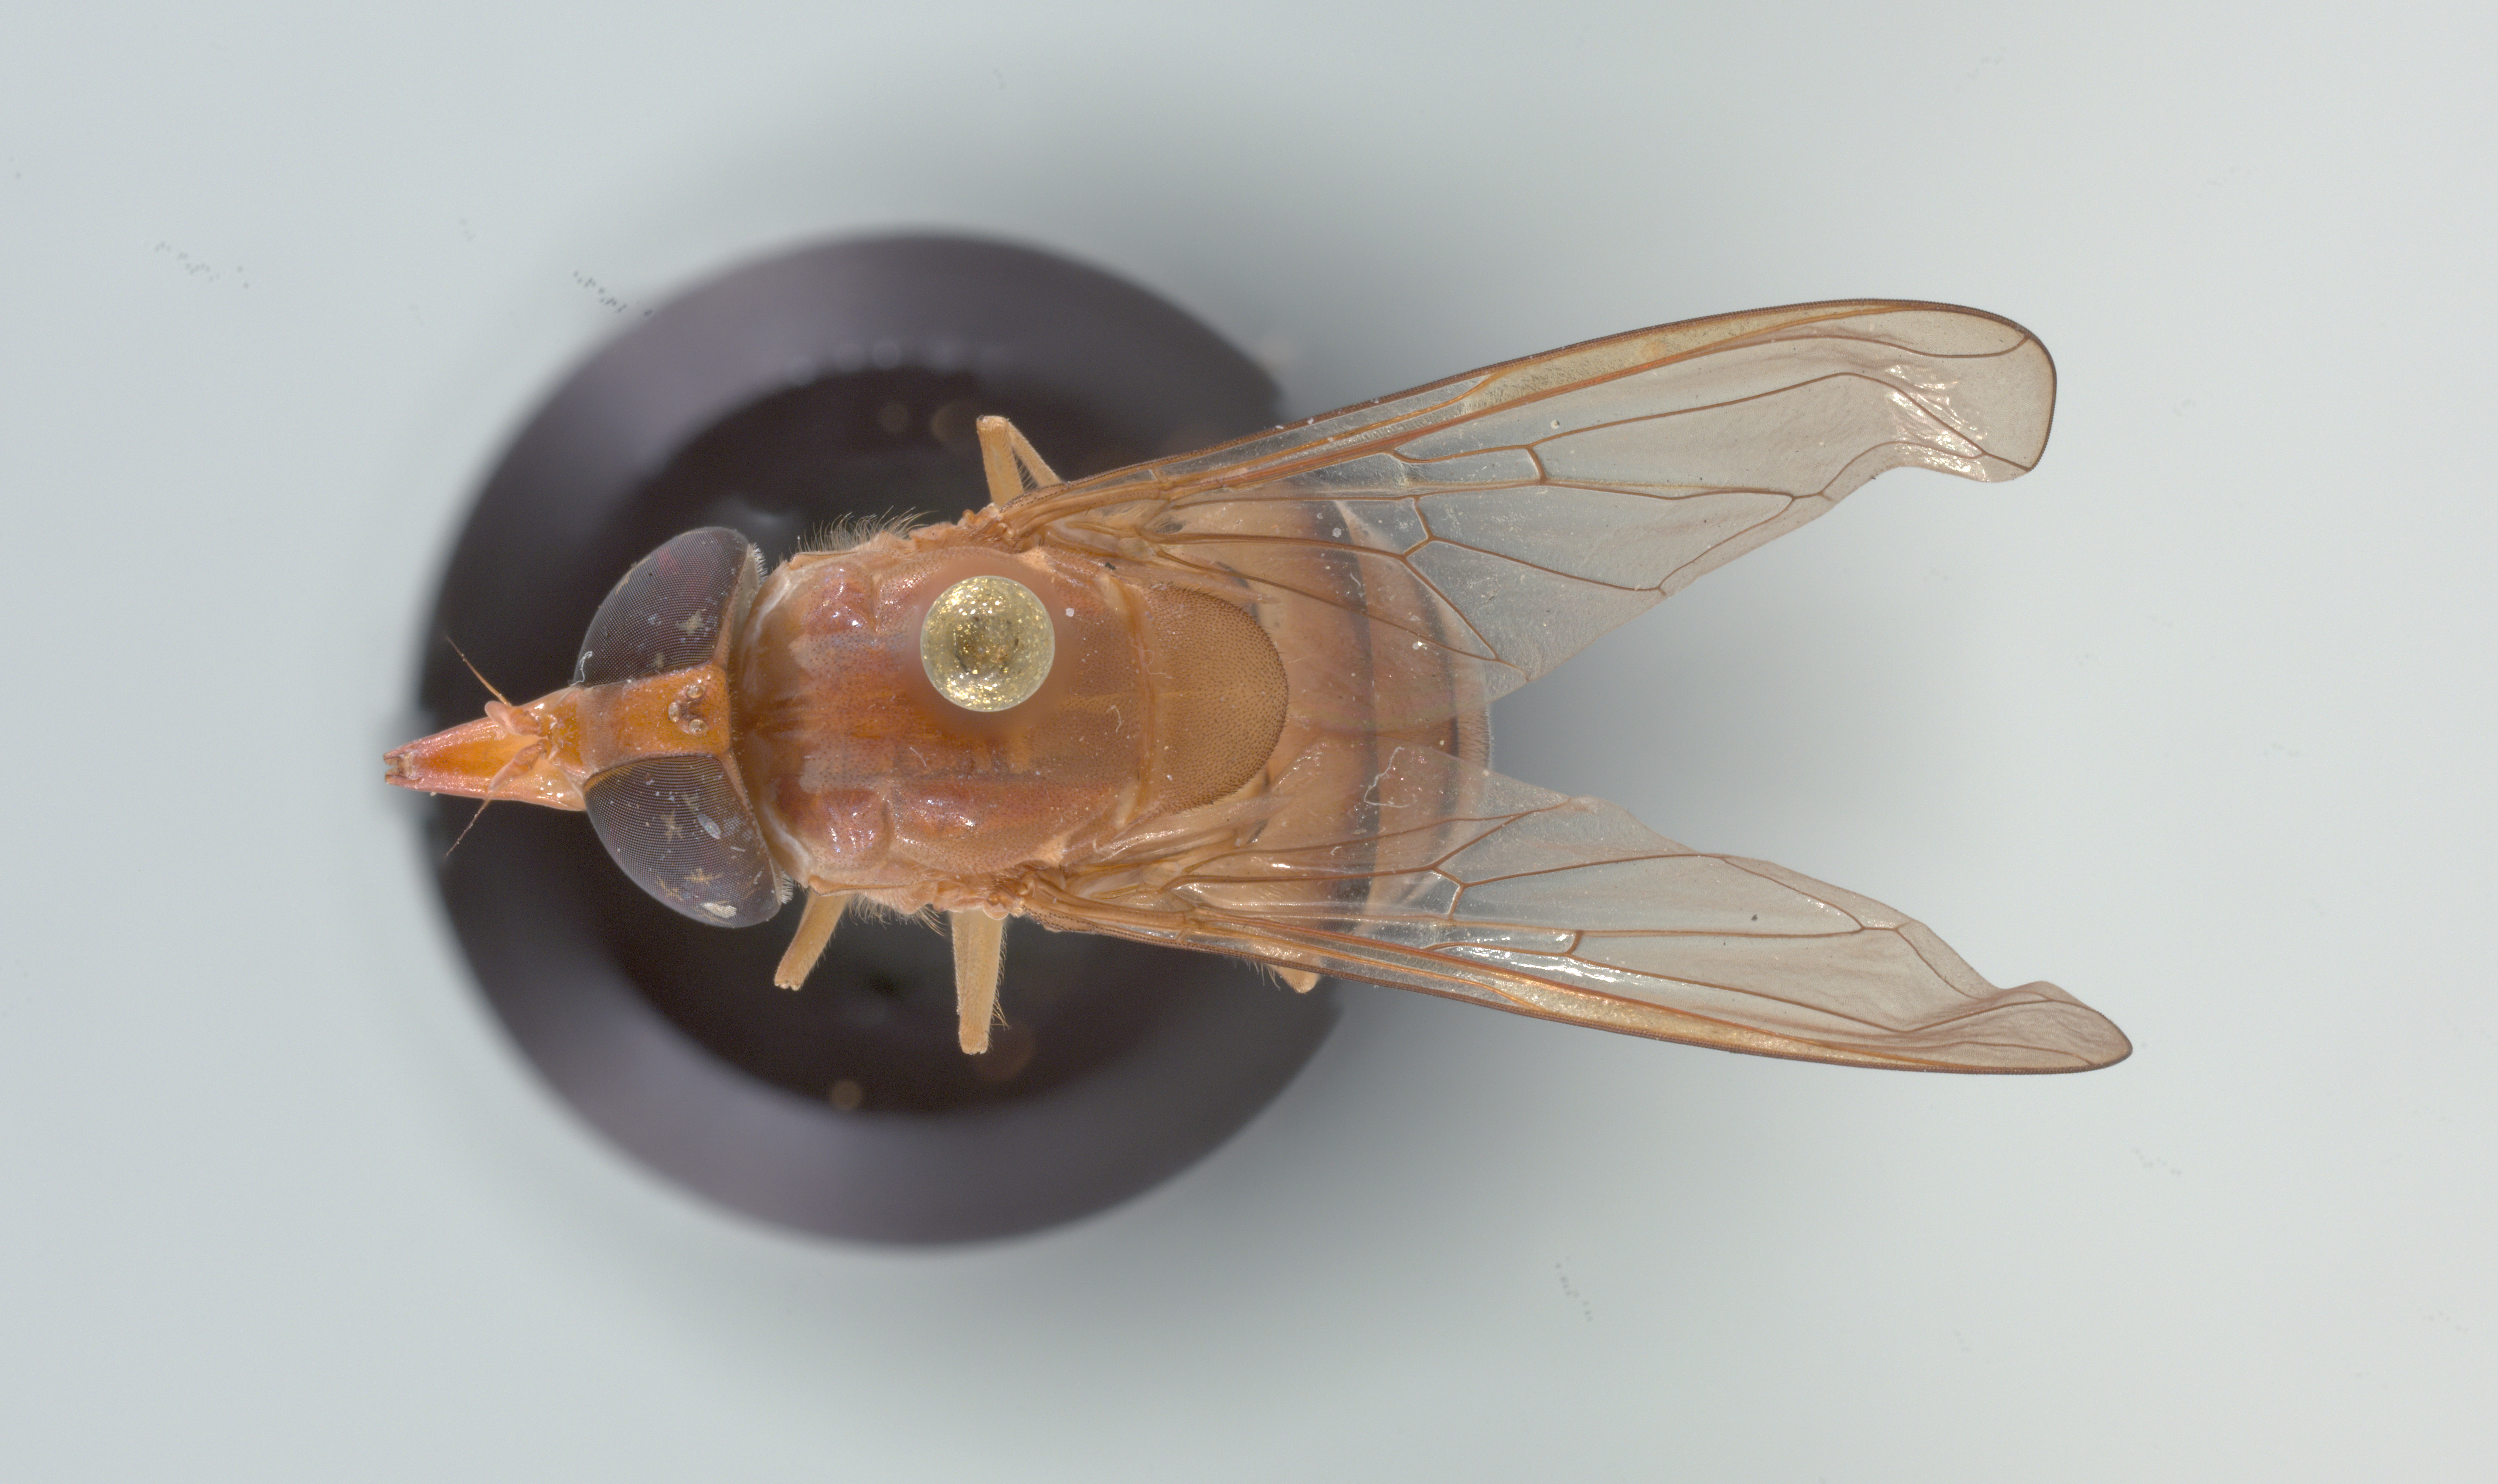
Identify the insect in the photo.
Rhingia lutea
